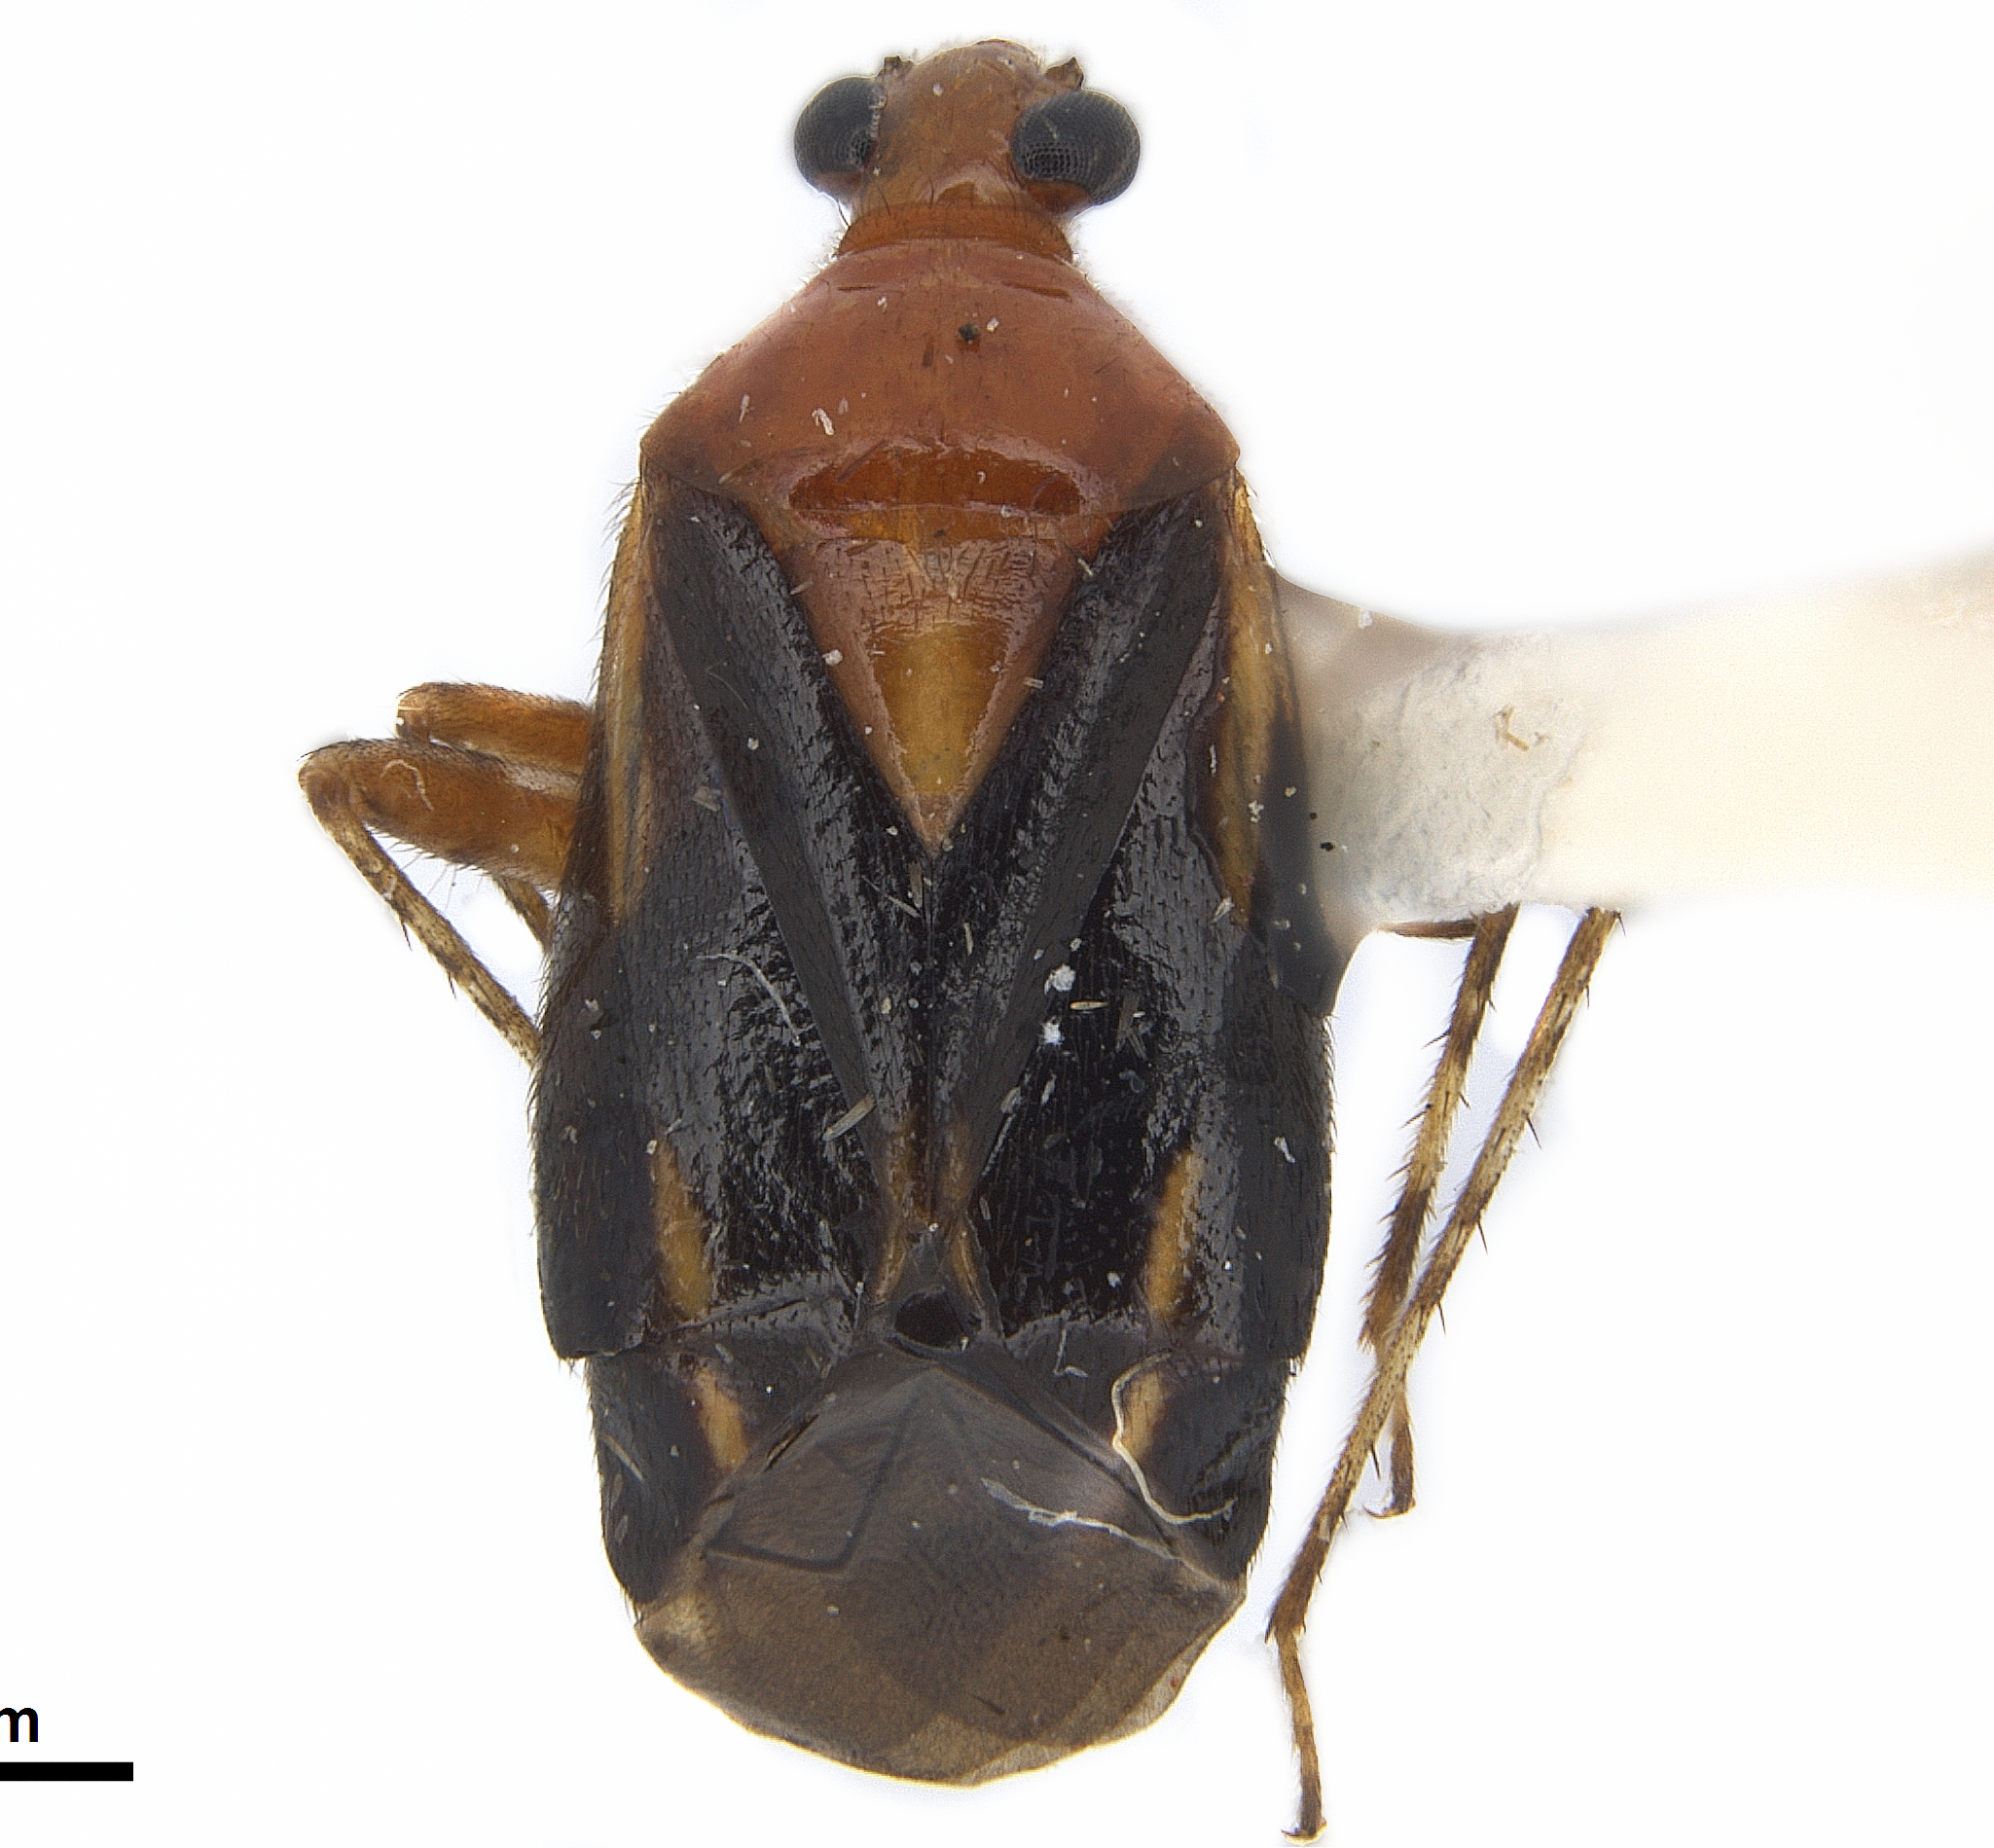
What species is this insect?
Horciasinus amazonicus
